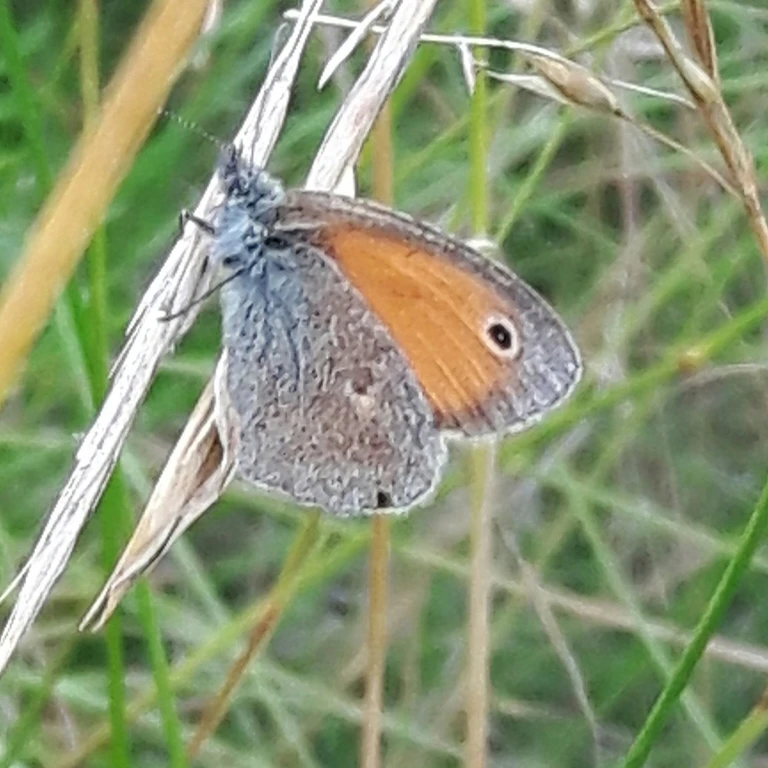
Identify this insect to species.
Coenonympha pamphilus
